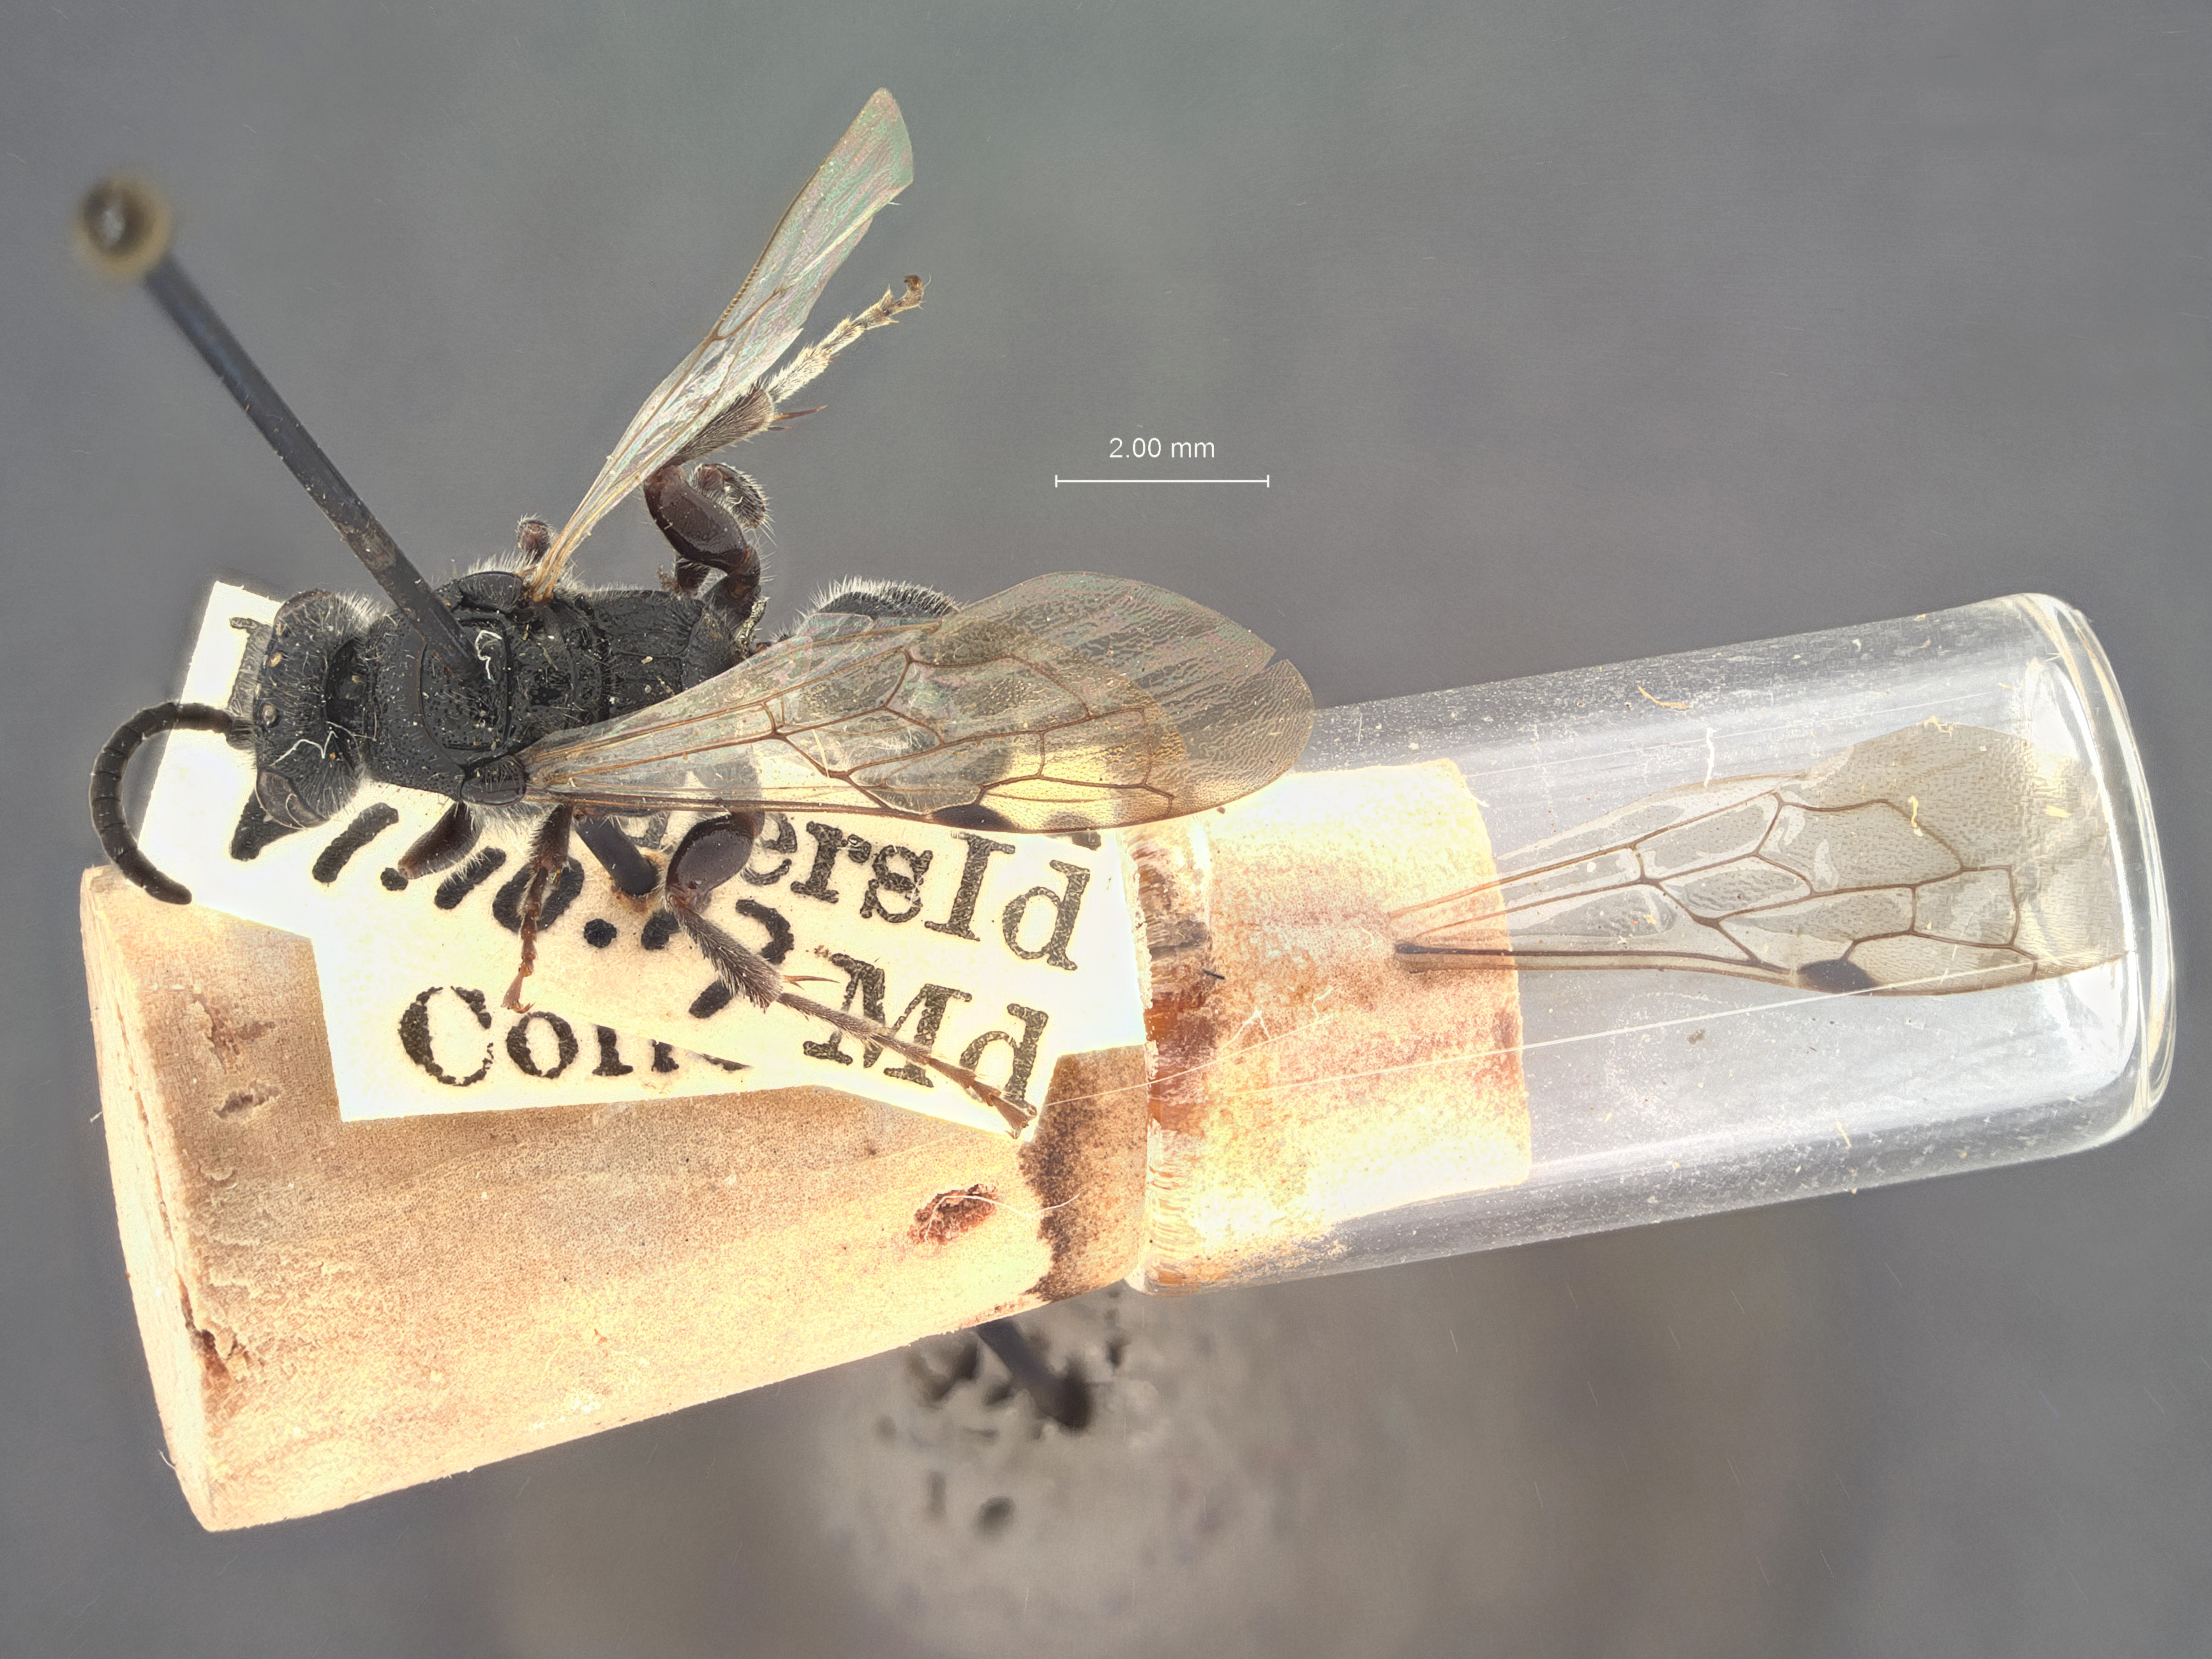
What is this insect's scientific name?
Tiphia greeneei
